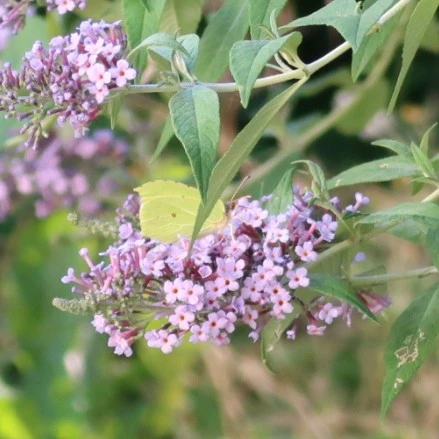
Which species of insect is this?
Gonepteryx rhamni
